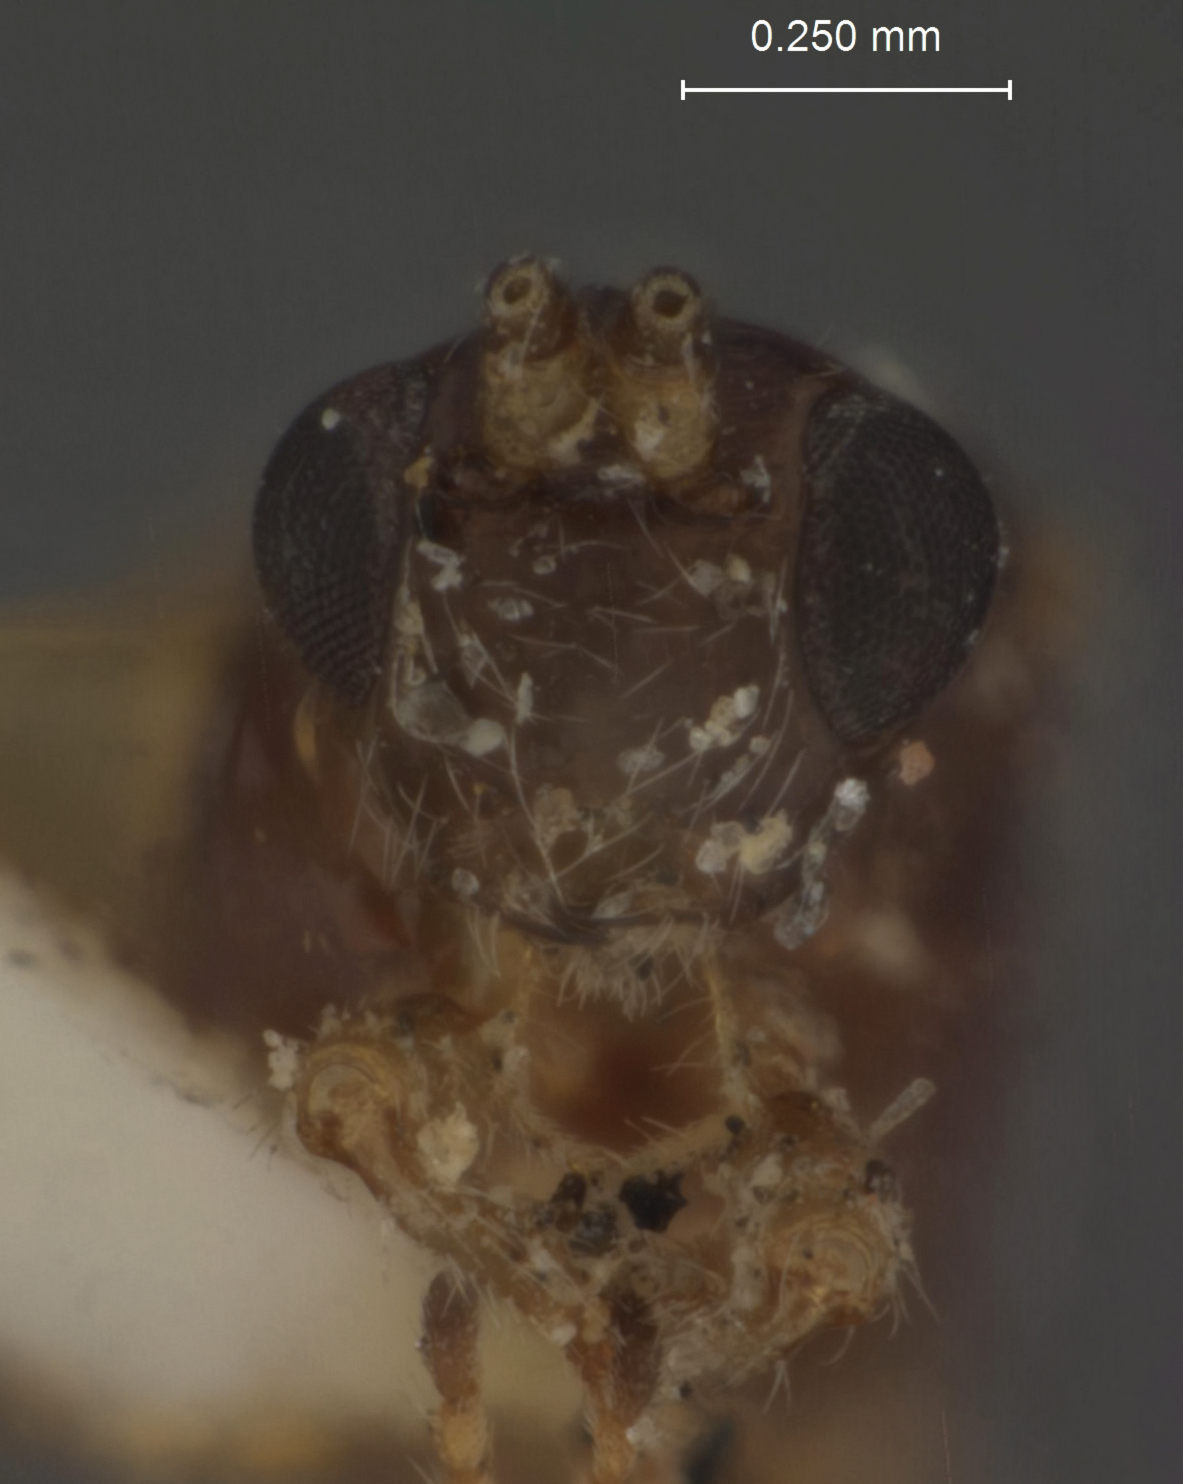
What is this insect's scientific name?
Heterospilus mordellistenae
